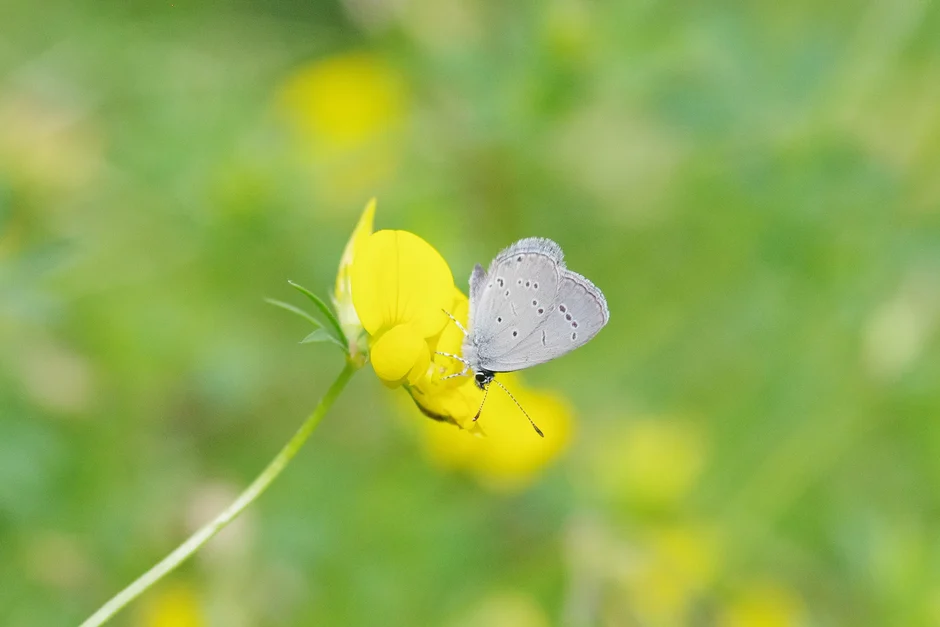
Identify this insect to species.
Cupido minimus
